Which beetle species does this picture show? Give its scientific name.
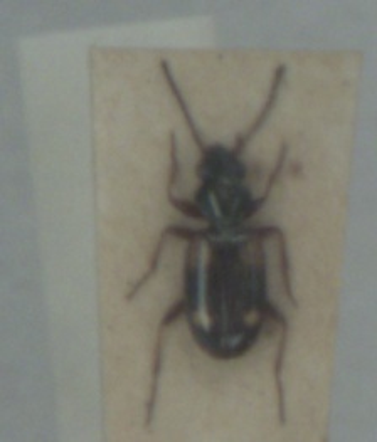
Bembidion quadrimaculatum
